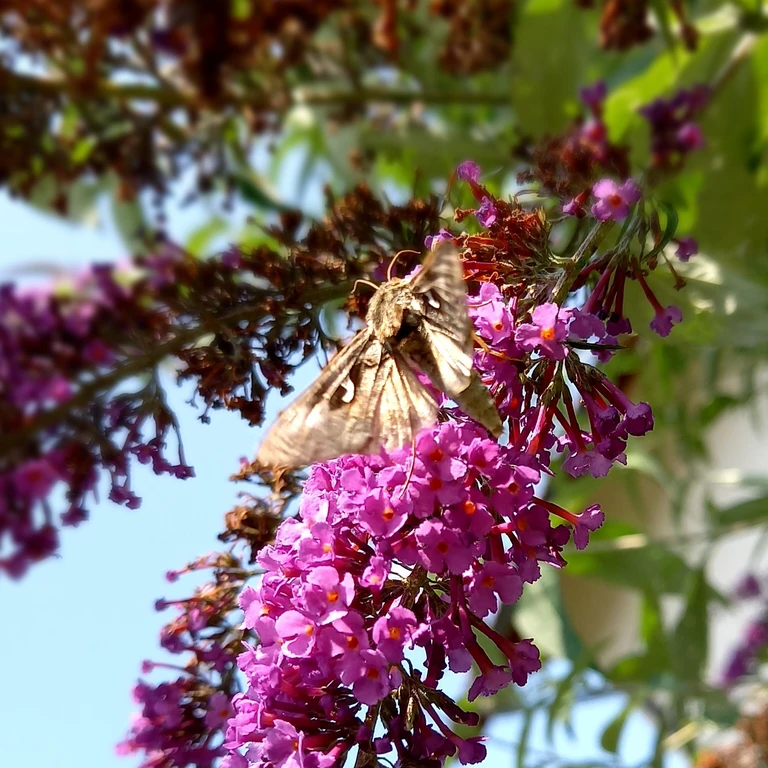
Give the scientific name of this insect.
Autographa gamma
